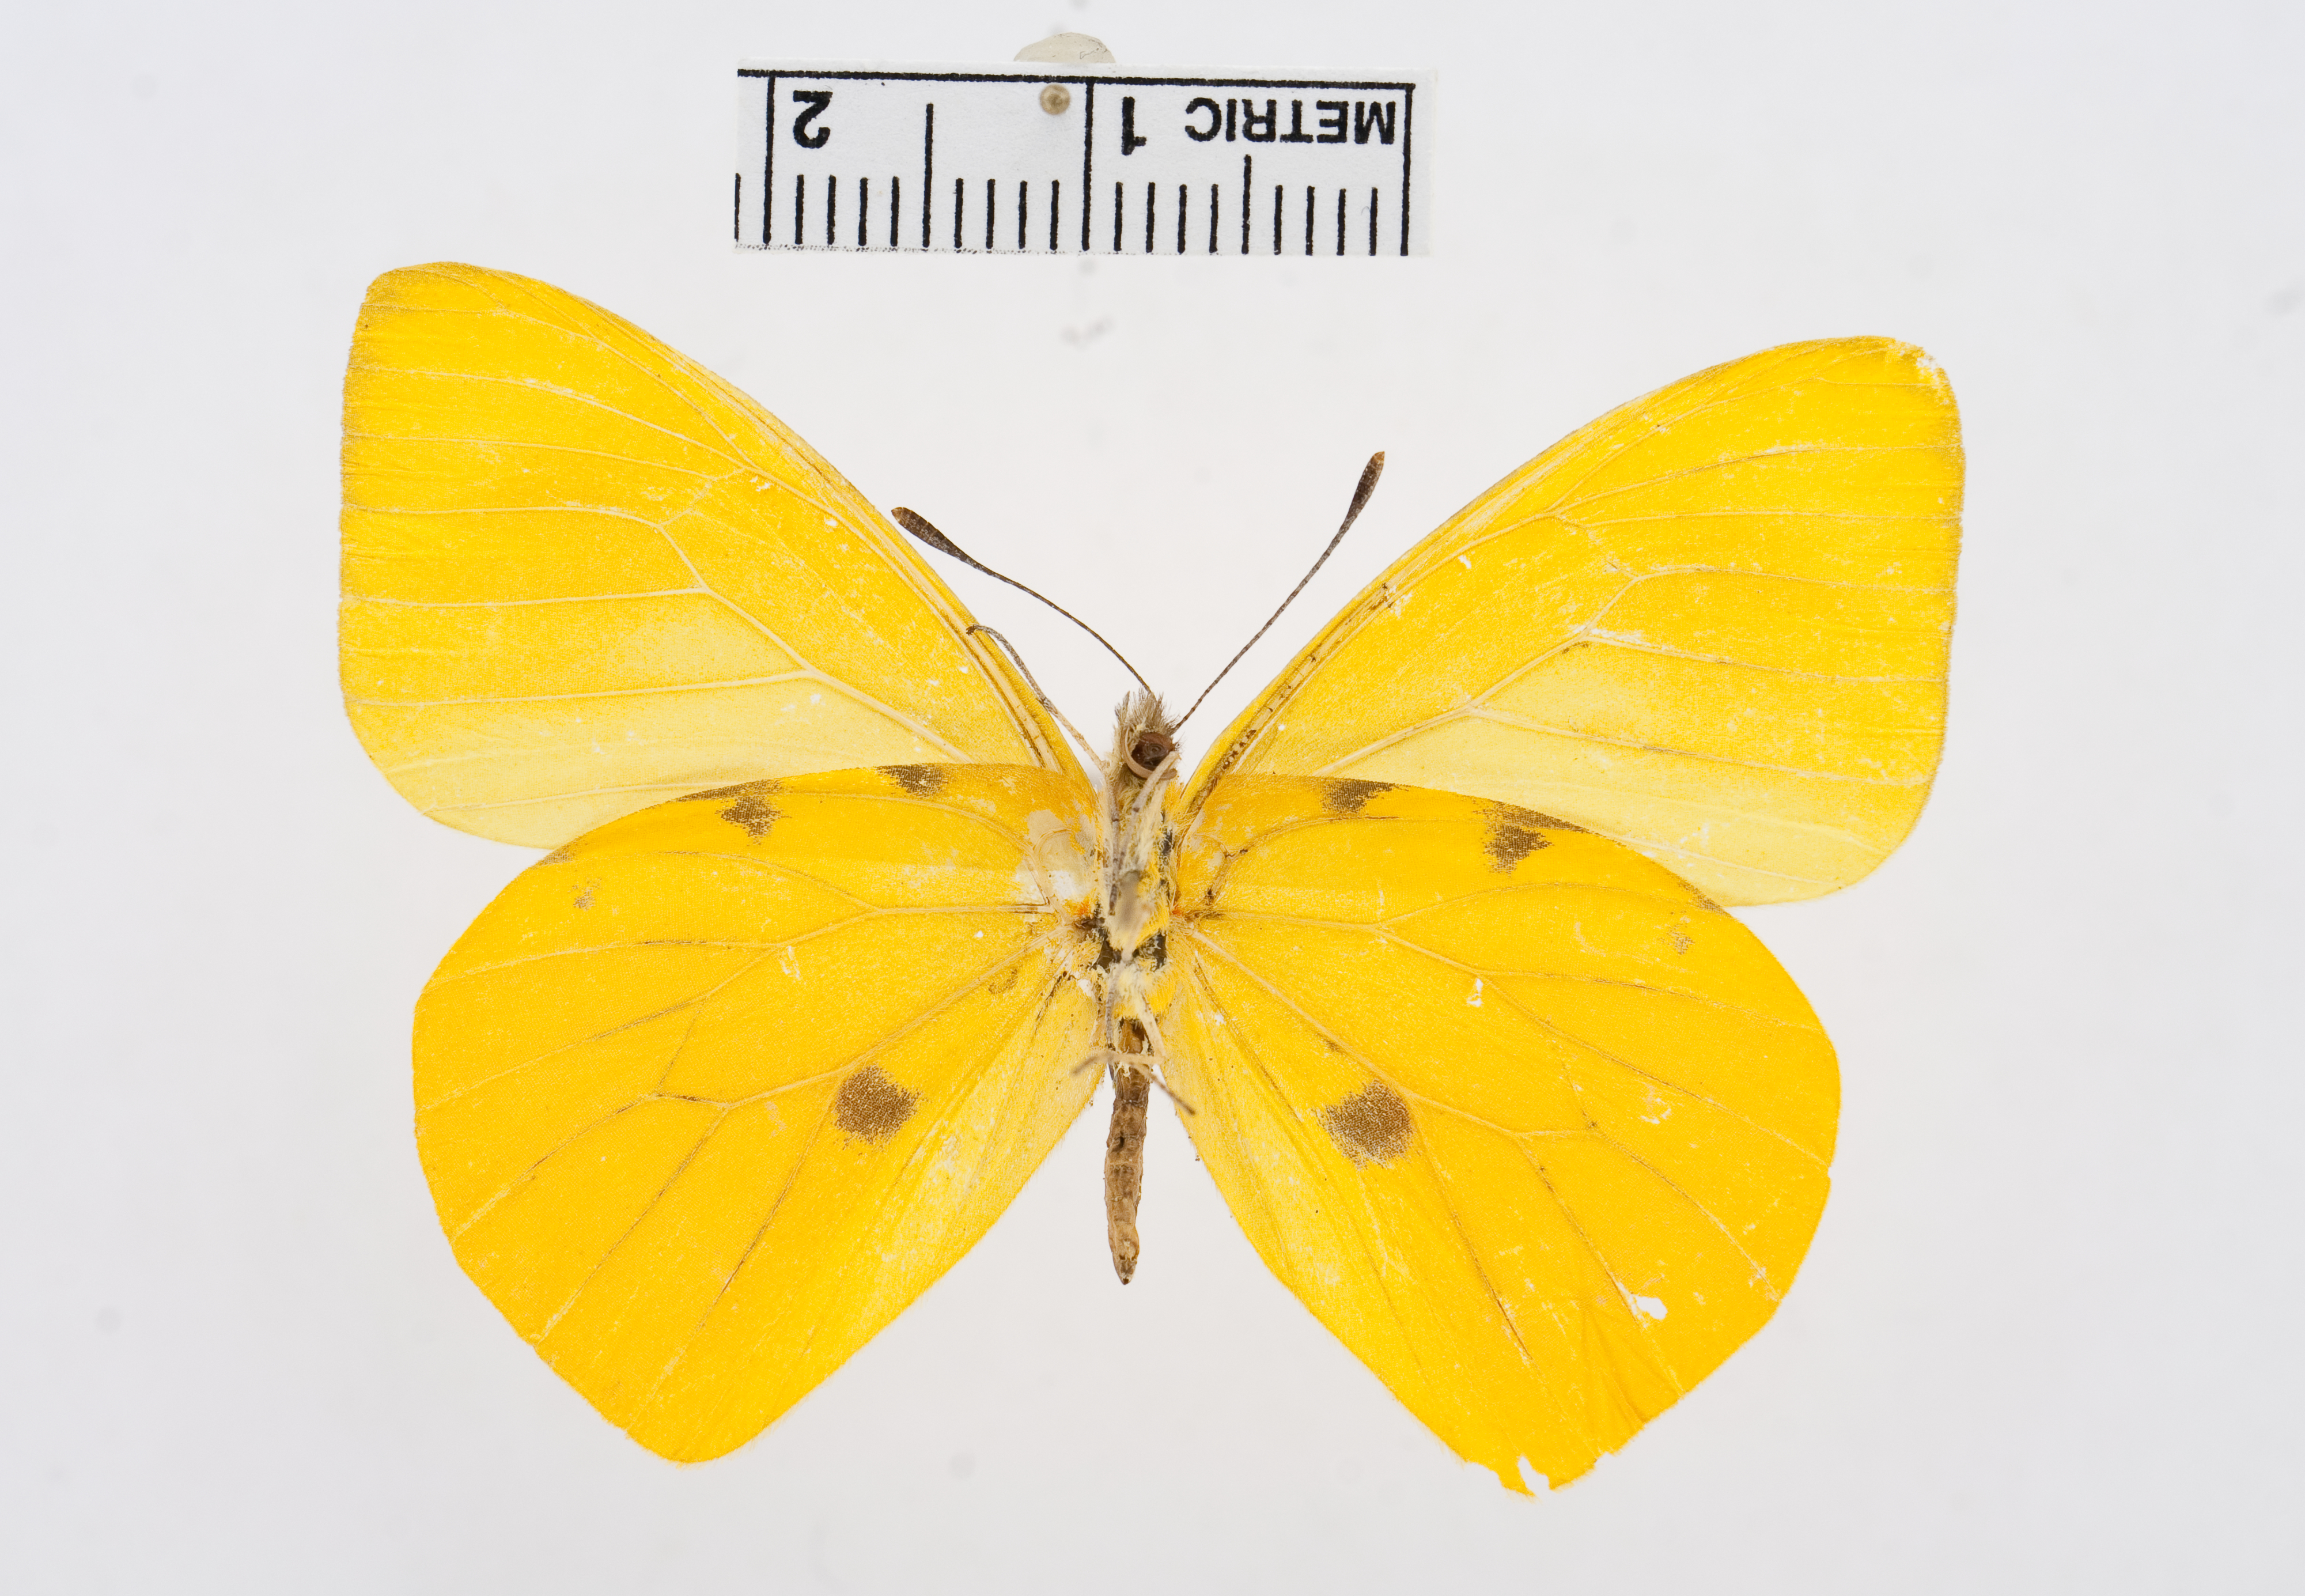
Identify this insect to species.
Hesperocharis crocea
